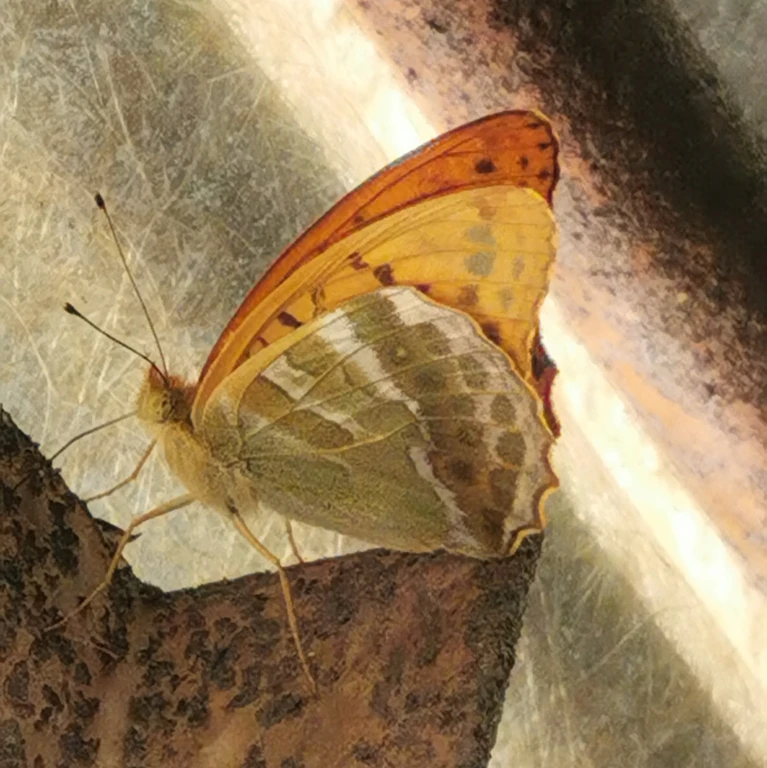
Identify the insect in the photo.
Argynnis paphia
